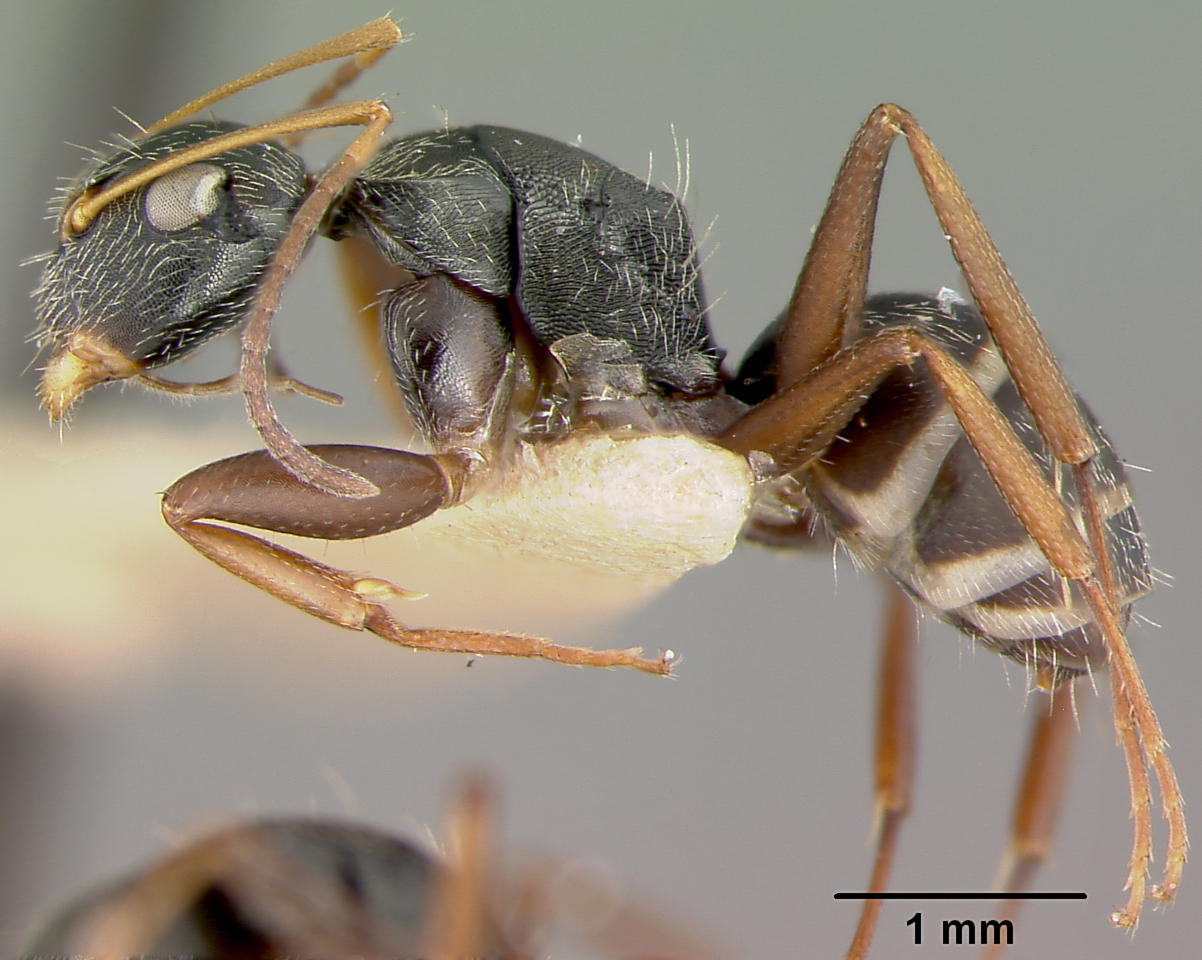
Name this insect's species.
Camponotus linnaei
